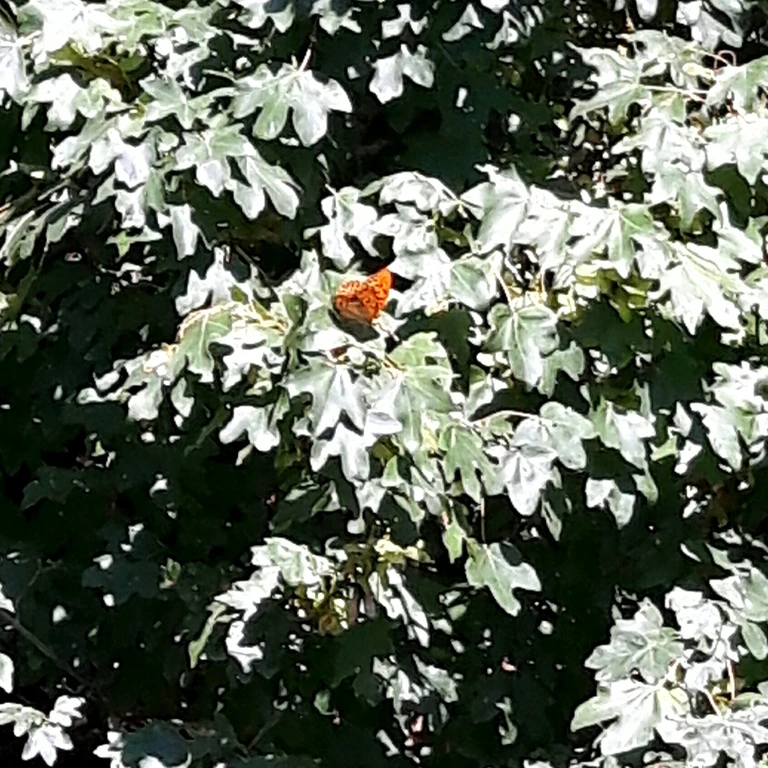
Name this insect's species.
Argynnis paphia
